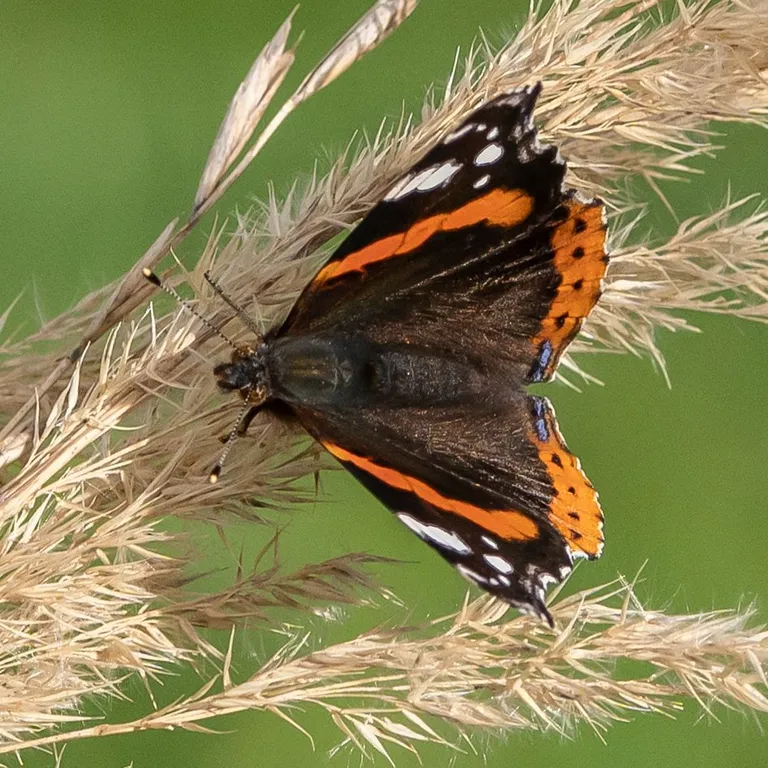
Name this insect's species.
Vanessa atalanta
